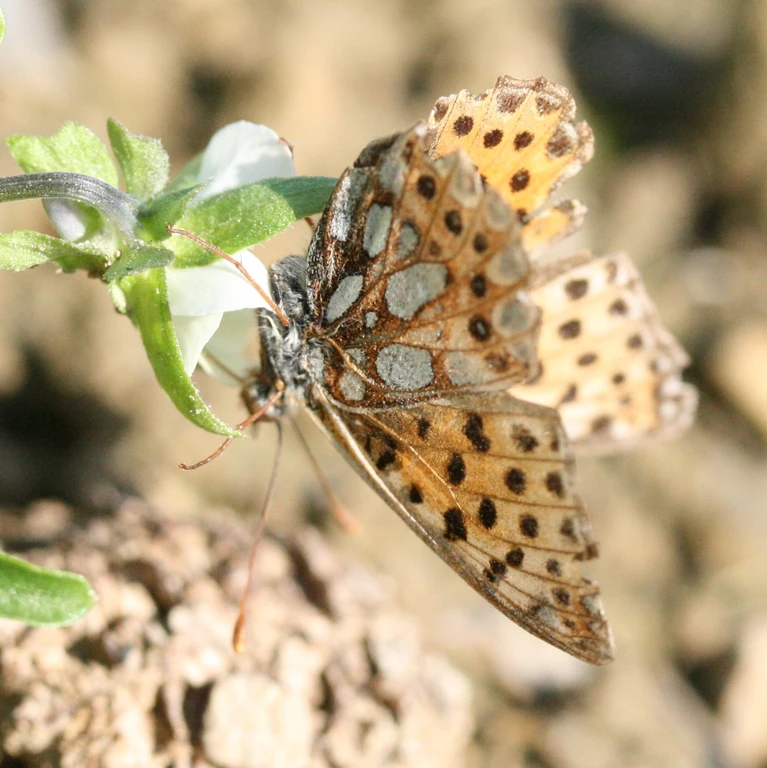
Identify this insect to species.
Issoria lathonia
